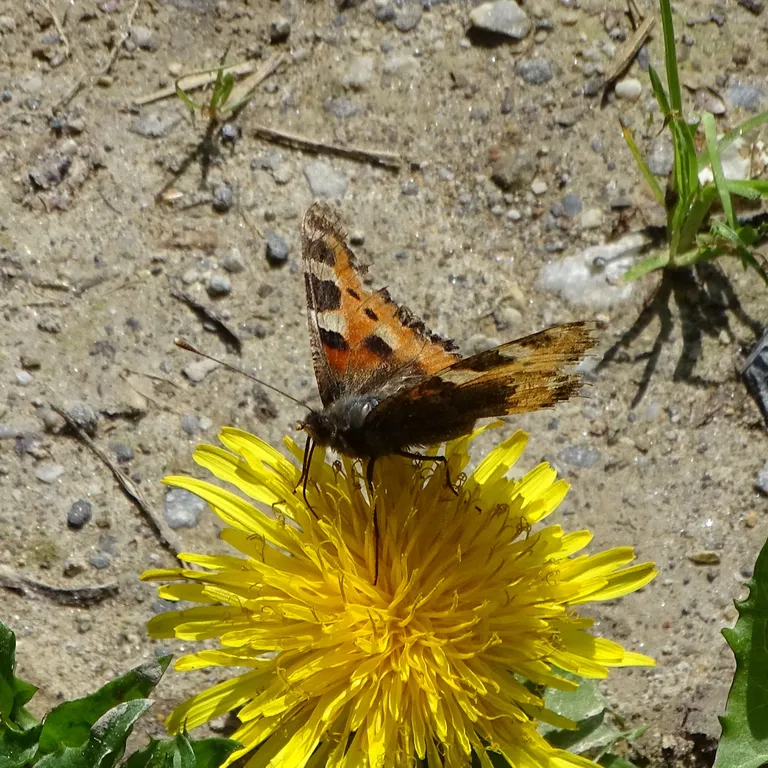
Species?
Aglais urticae
